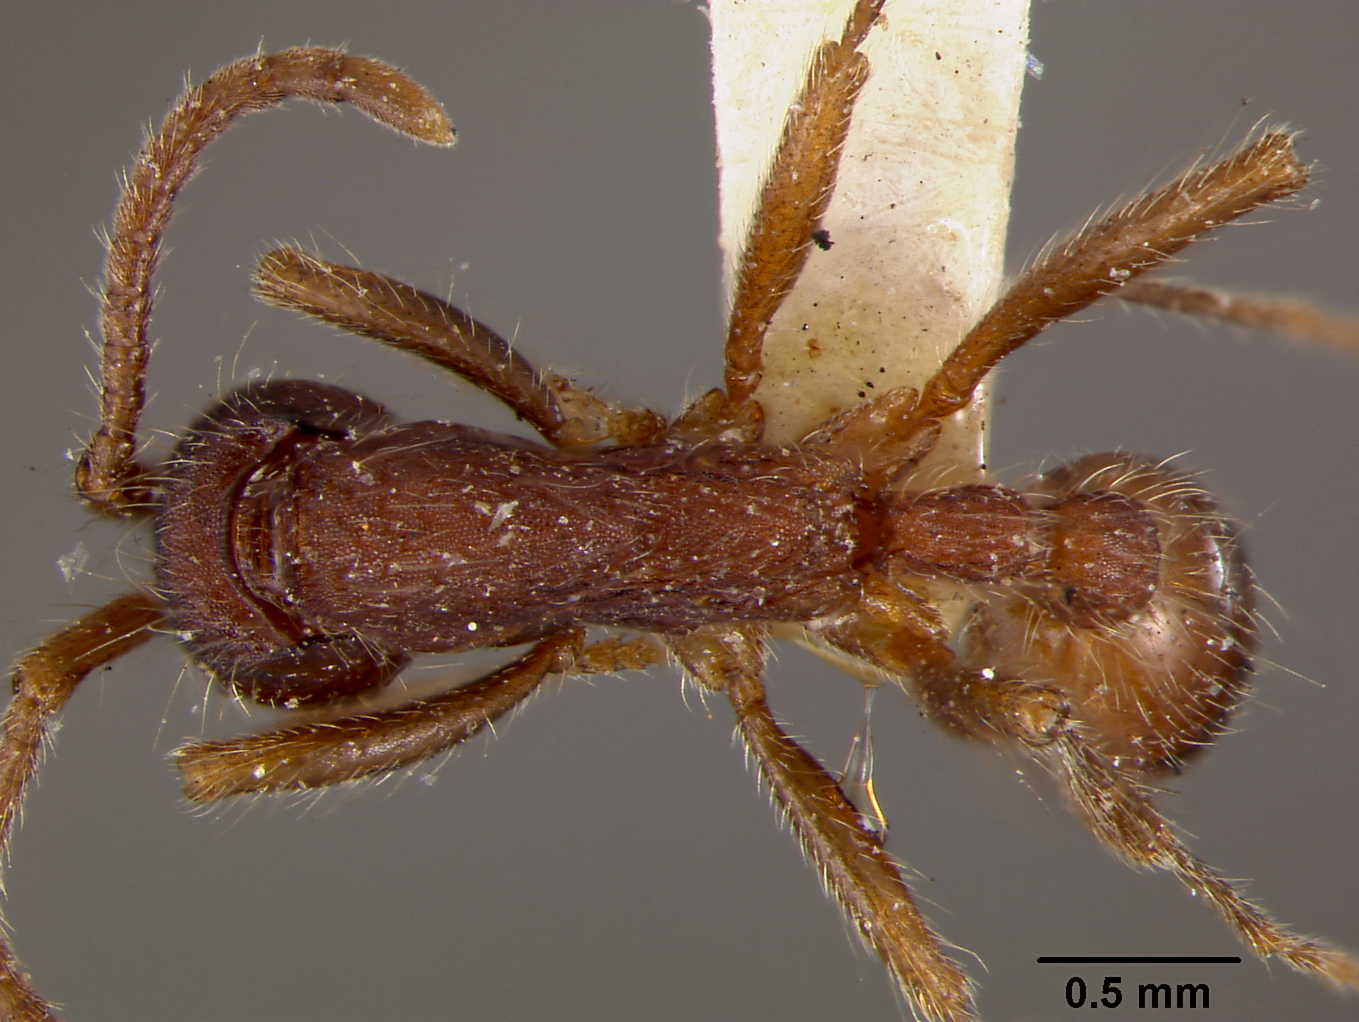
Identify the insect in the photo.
Eciton schmitti
